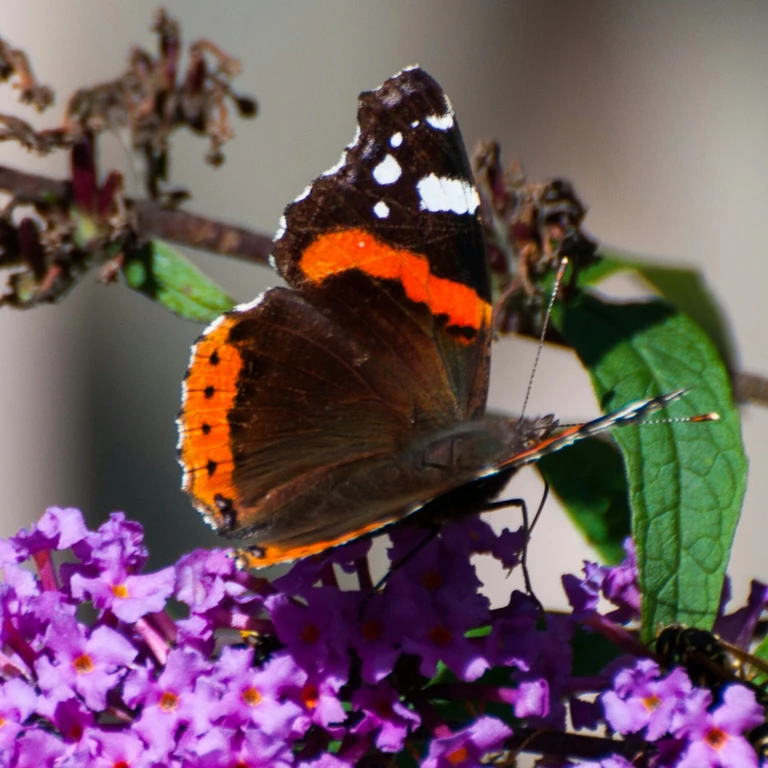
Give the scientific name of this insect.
Vanessa atalanta
